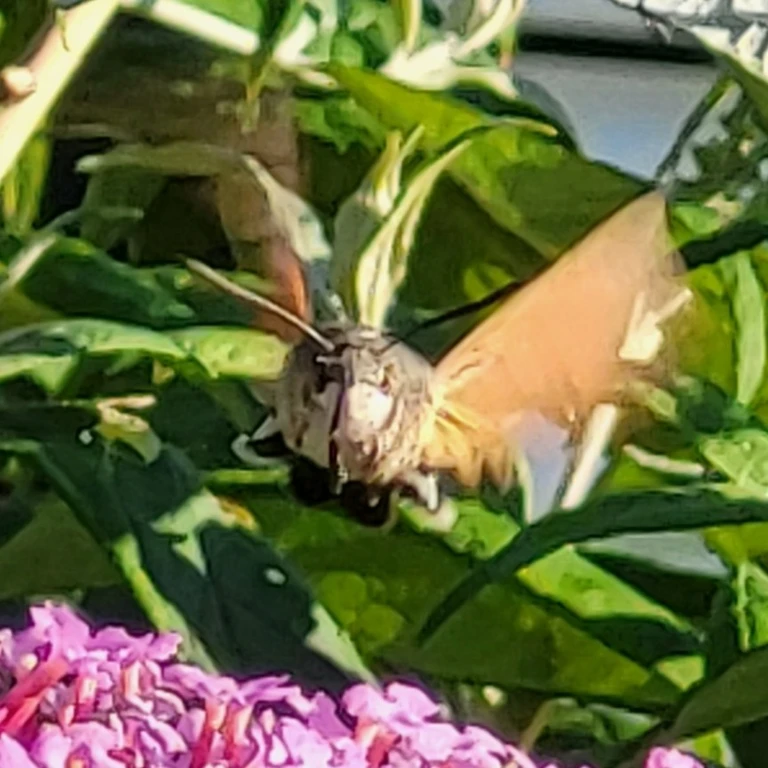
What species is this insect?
Macroglossum stellatarum
